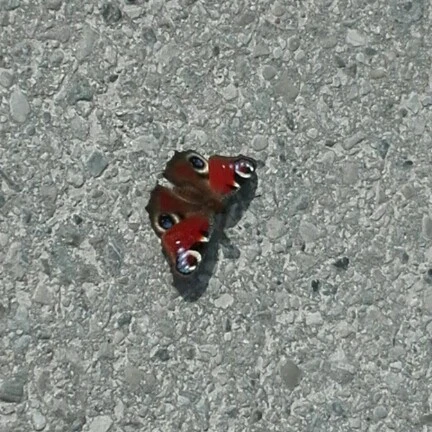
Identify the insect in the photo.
Aglais io
